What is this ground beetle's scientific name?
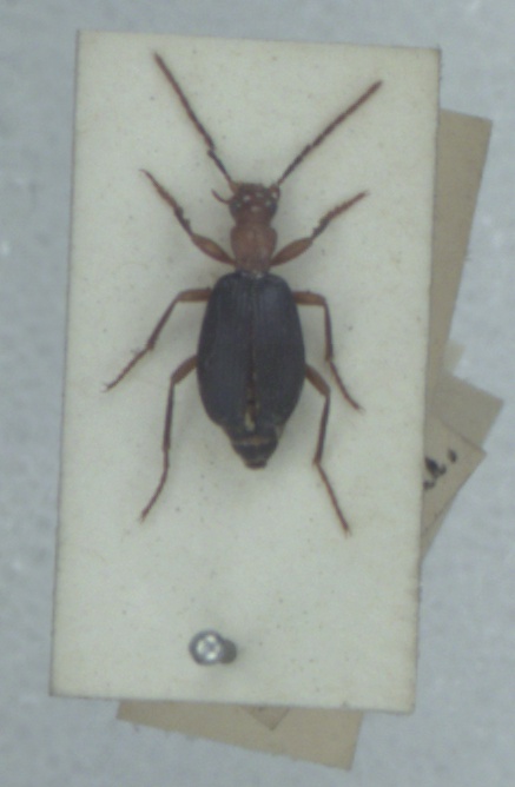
Brachinus crepitans
